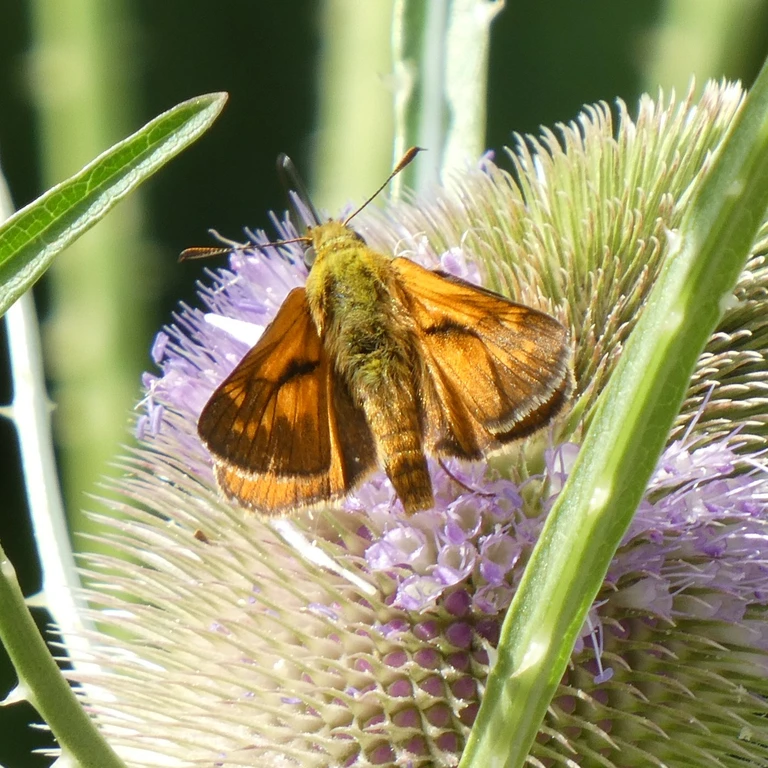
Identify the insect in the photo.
Ochlodes sylvanus (also Ochlodes venata)
